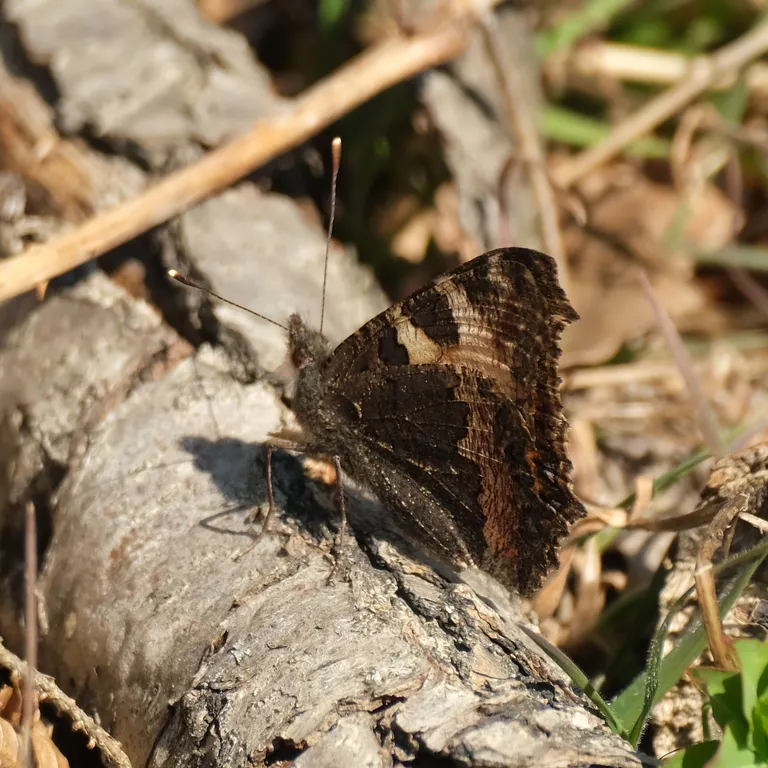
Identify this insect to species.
Aglais urticae
